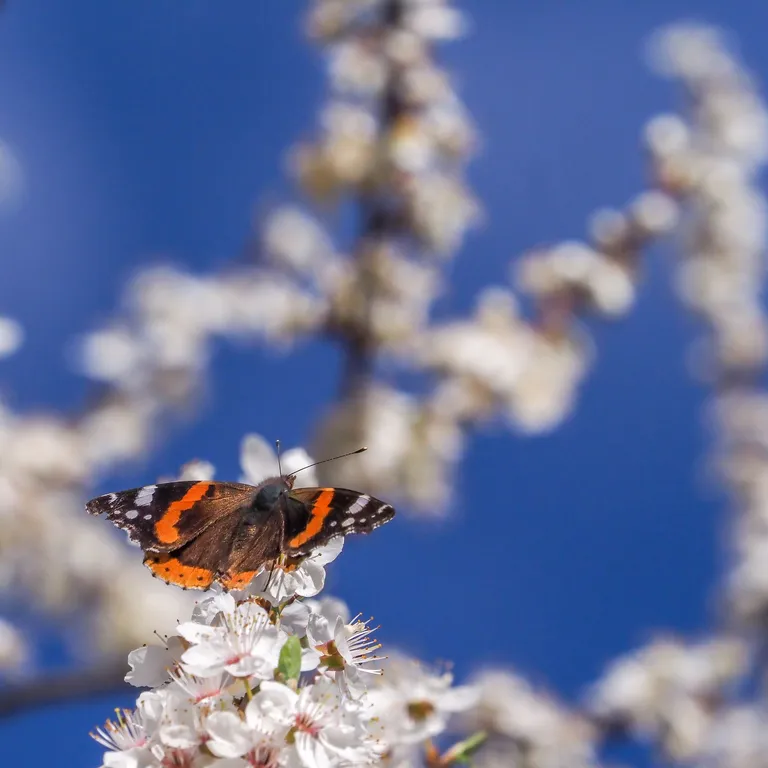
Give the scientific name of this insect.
Vanessa atalanta
